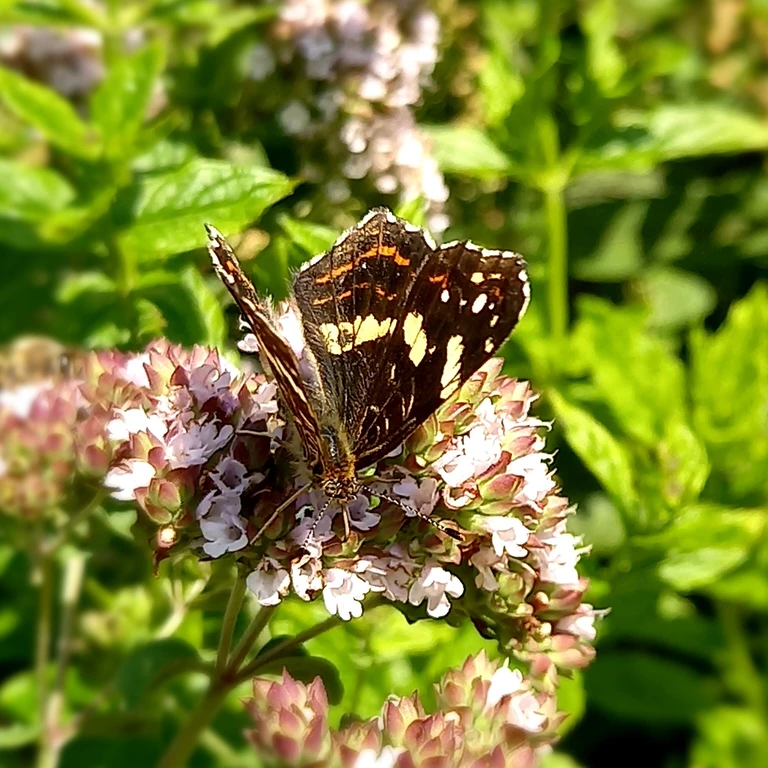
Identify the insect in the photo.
Araschnia levana
